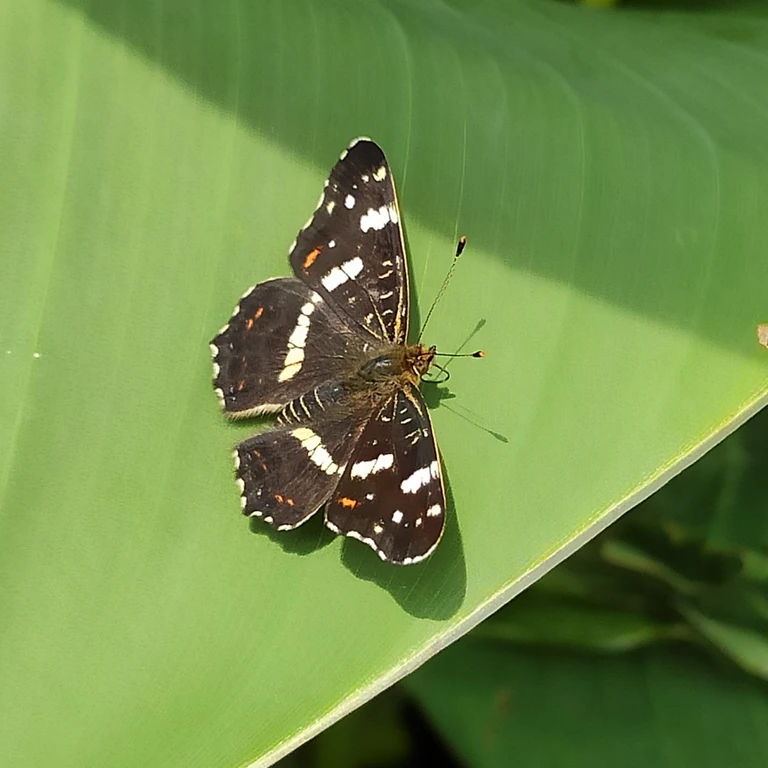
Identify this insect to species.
Araschnia levana
